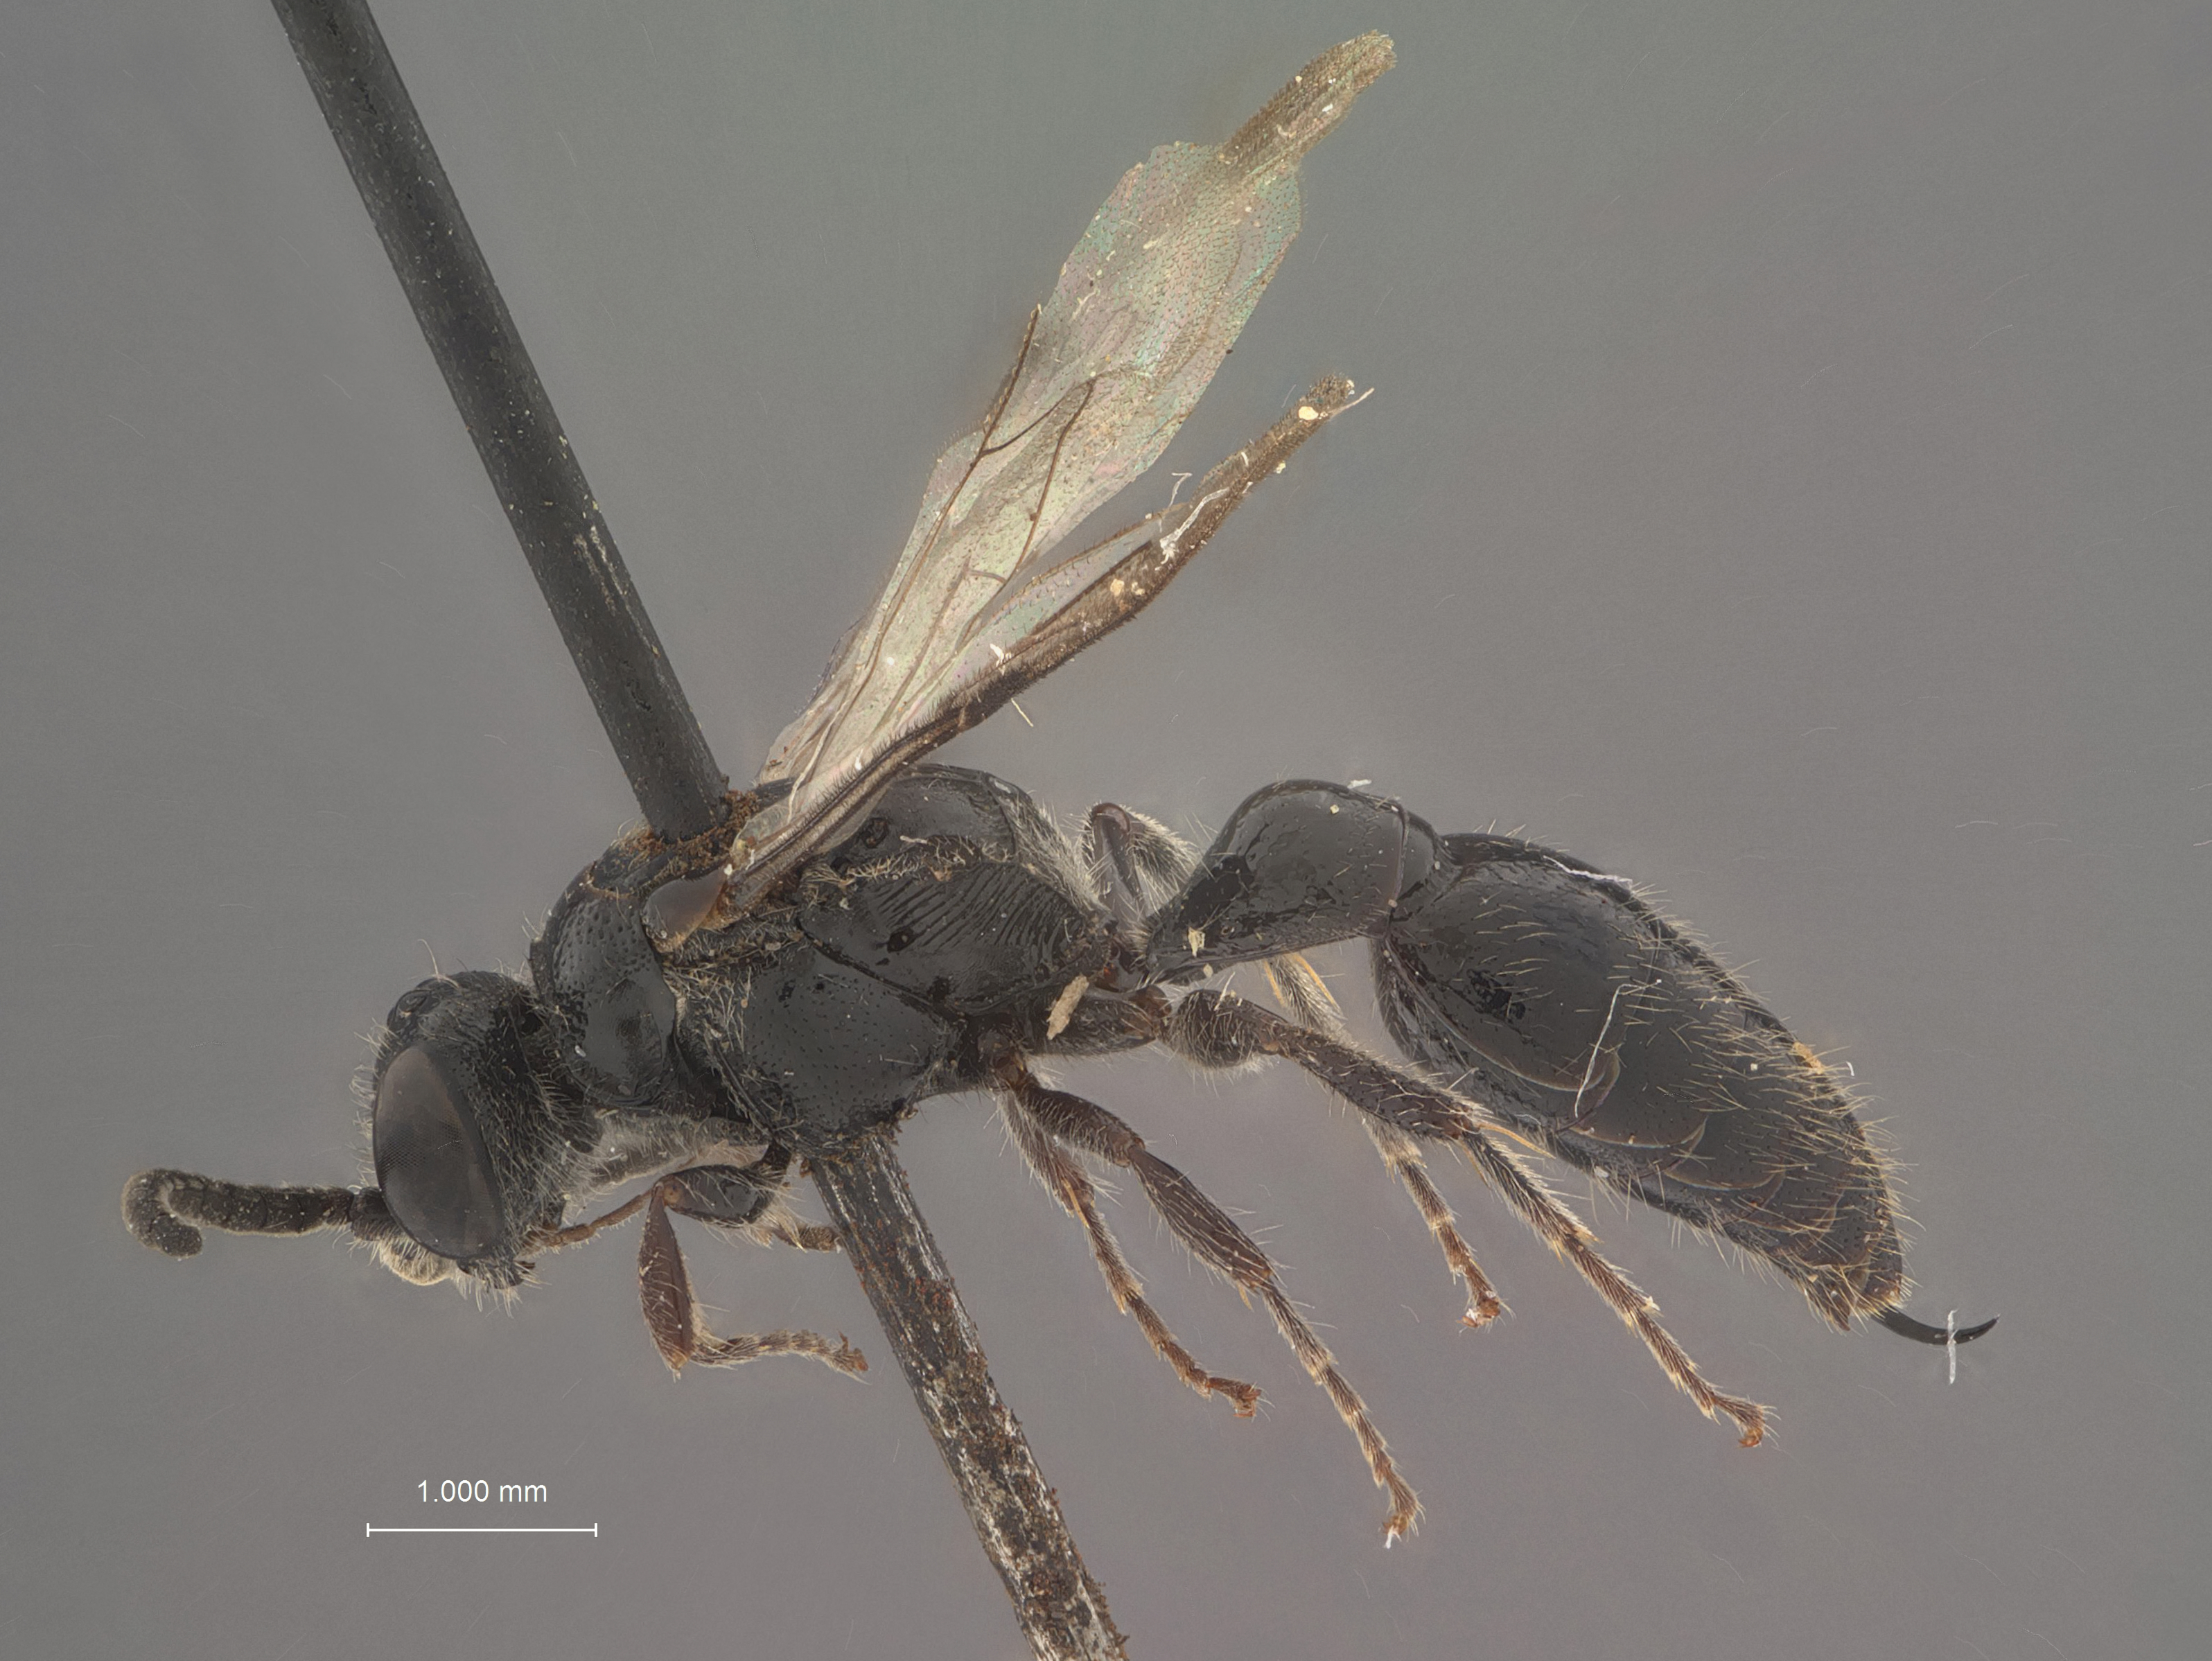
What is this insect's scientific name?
Tiphia dampara
